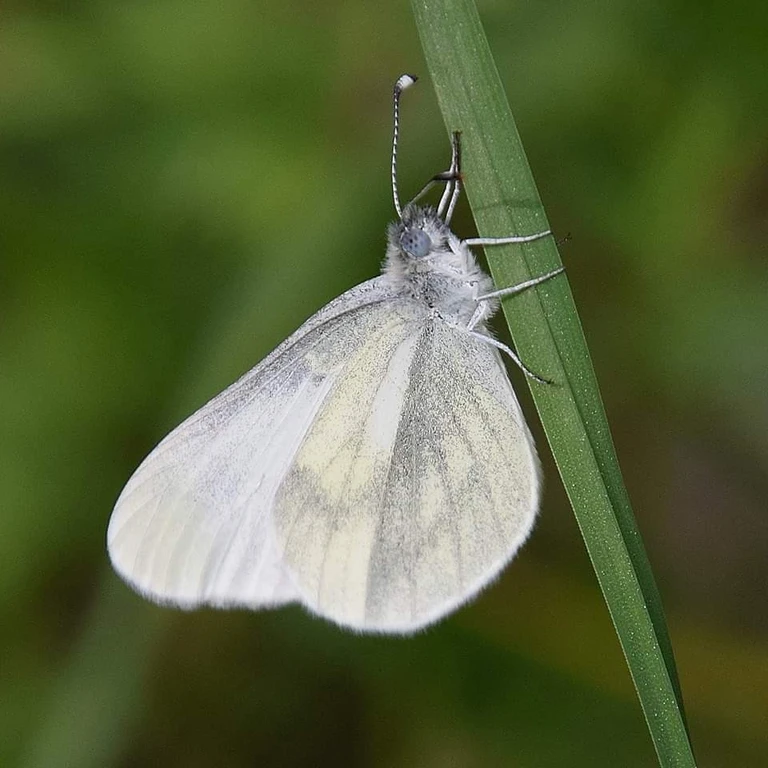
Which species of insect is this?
Leptidea sinapis/juvernica
